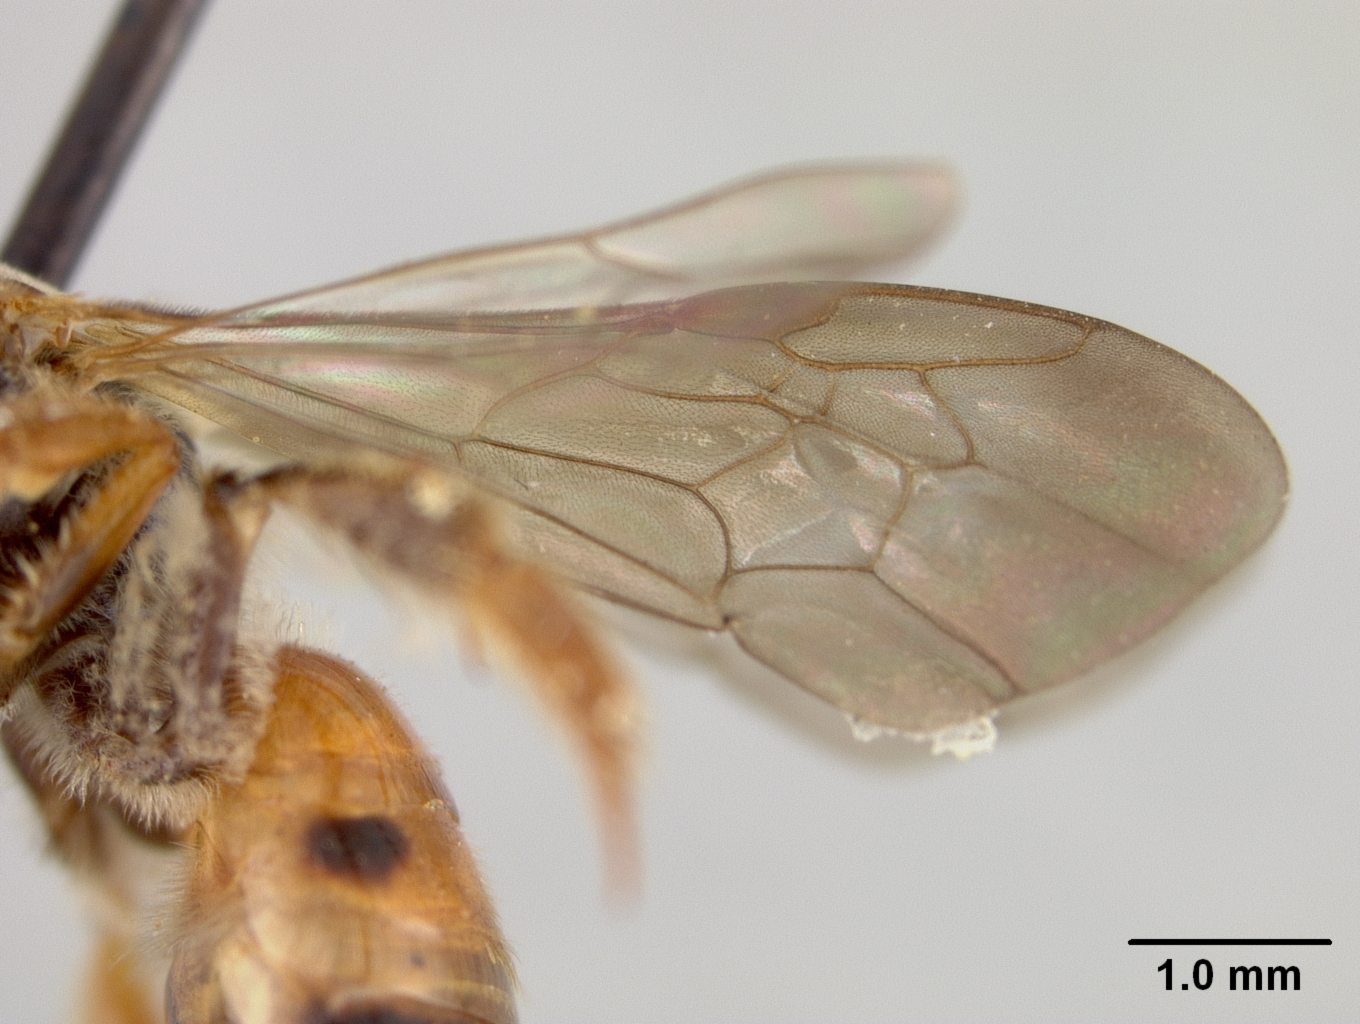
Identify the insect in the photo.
Nomia nanensis
